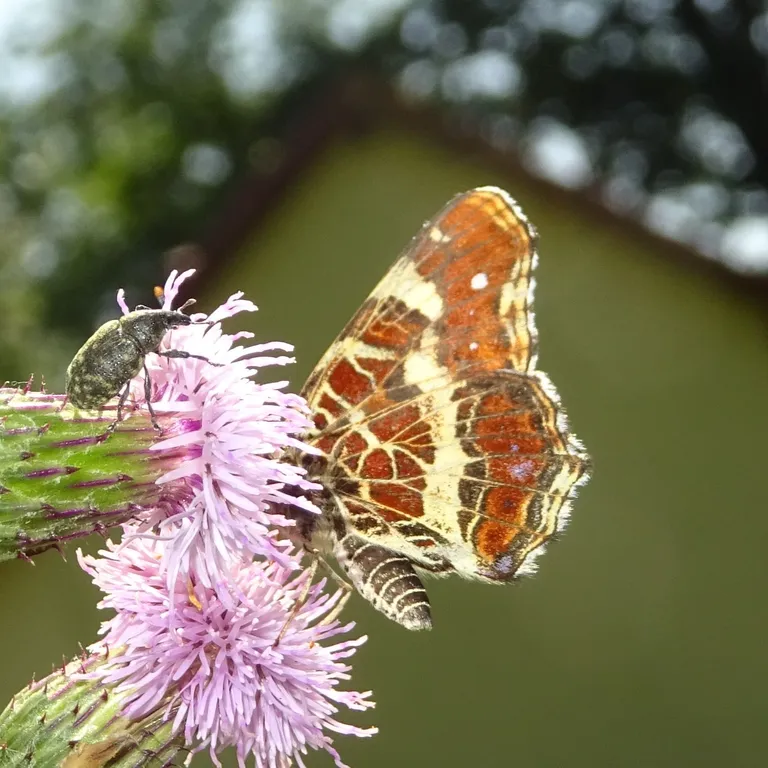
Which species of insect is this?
Araschnia levana
